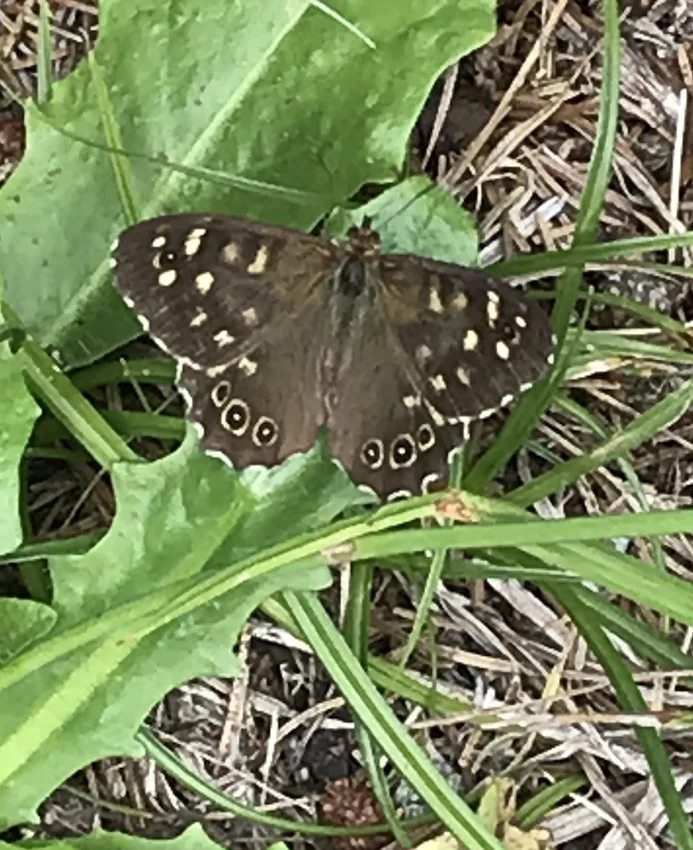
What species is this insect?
Pararge aegeria
